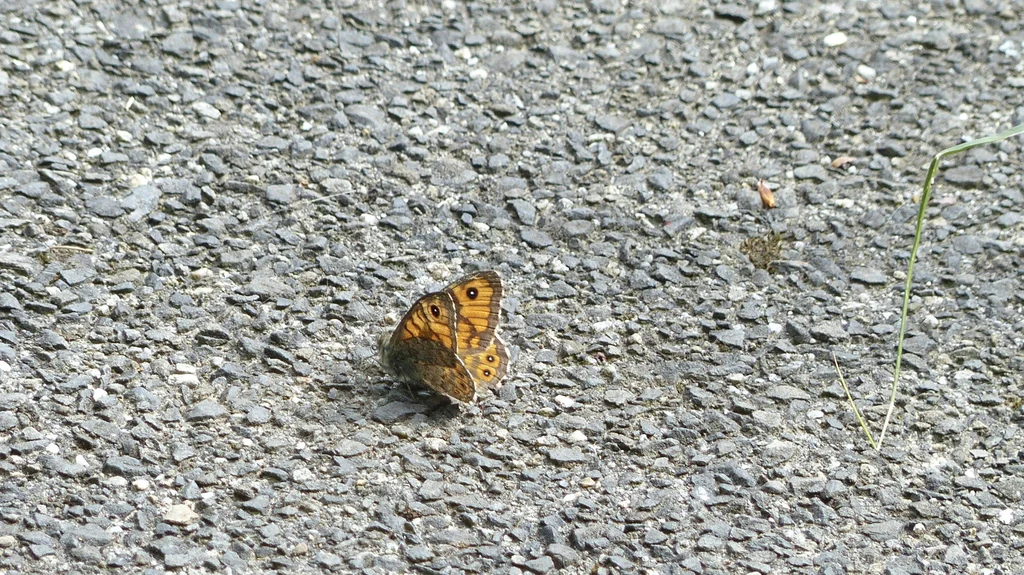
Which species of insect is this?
Lasiommata megera (also Pararge megera)
